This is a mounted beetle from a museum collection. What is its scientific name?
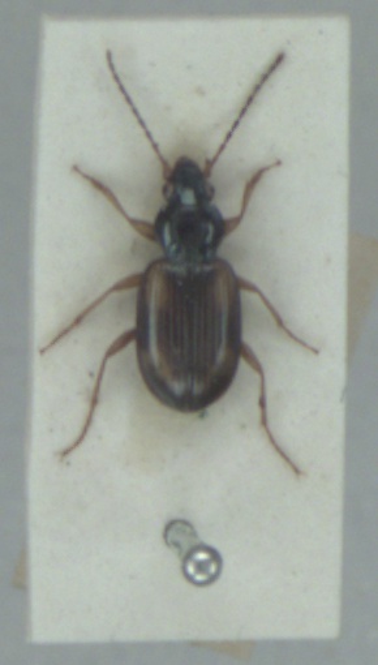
Bembidion tetracolum
